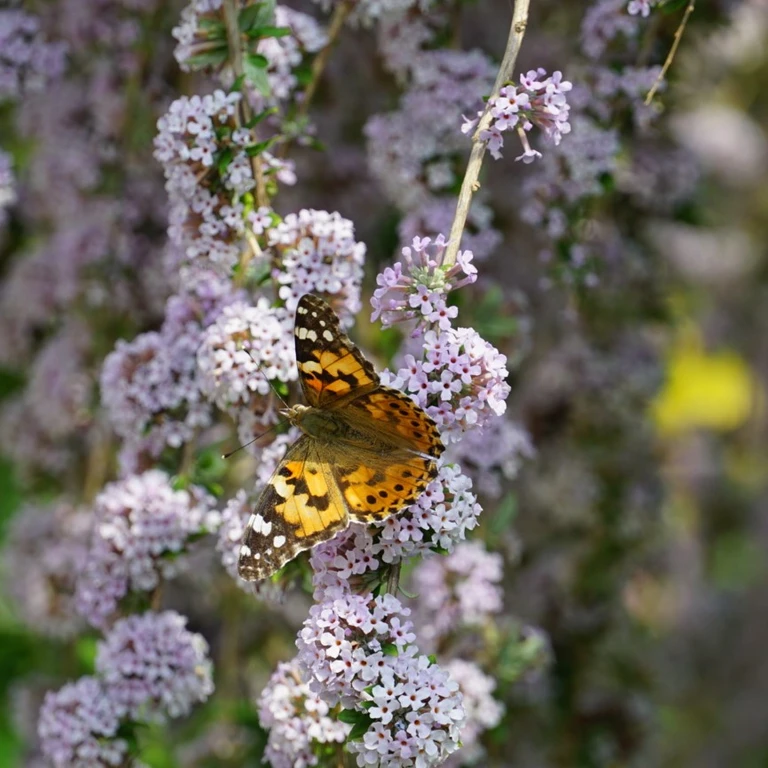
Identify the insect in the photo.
Vanessa cardui
